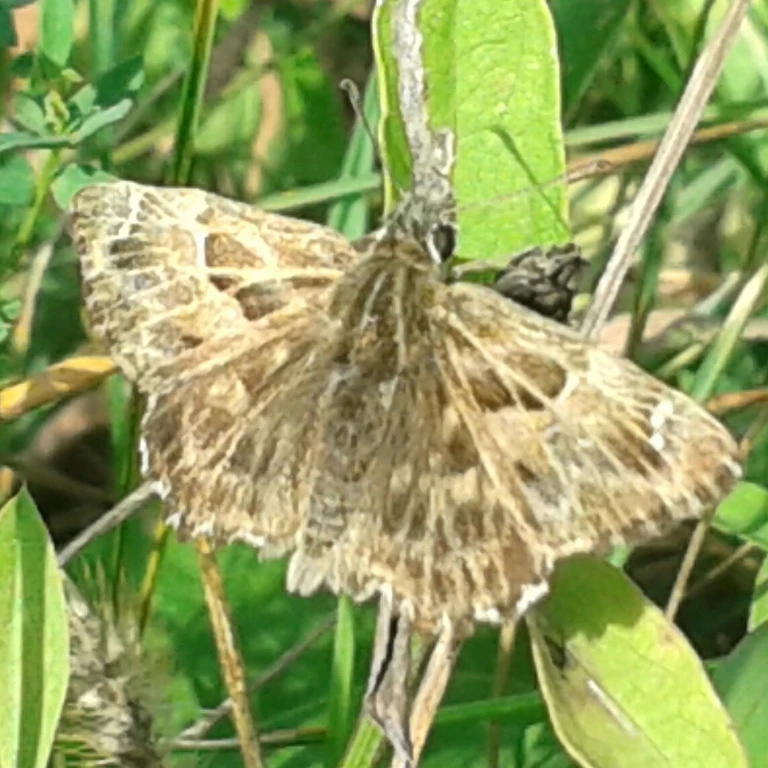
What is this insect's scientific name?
Carcharodus alceae
